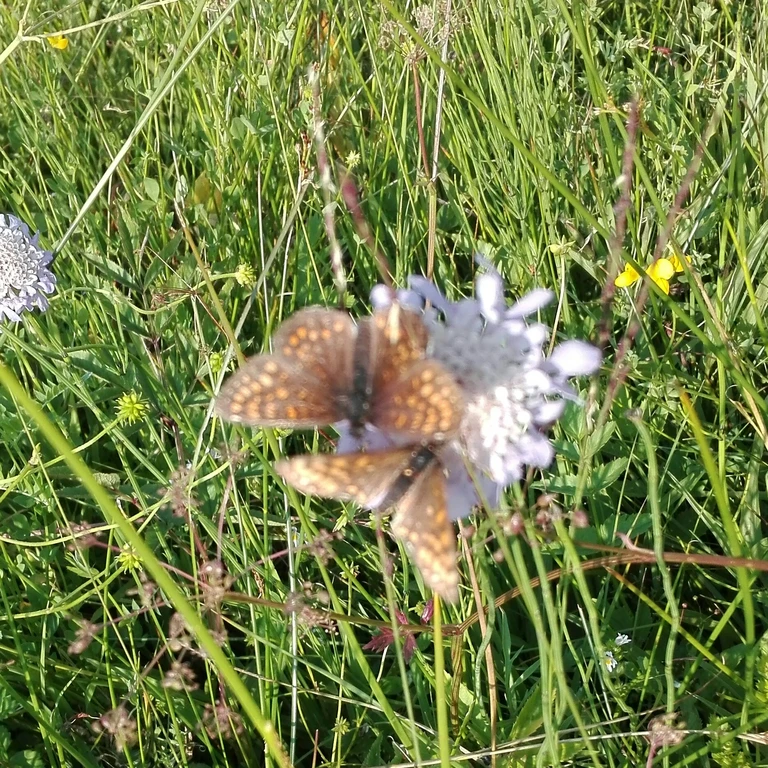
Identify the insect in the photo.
Melitaea diamina
